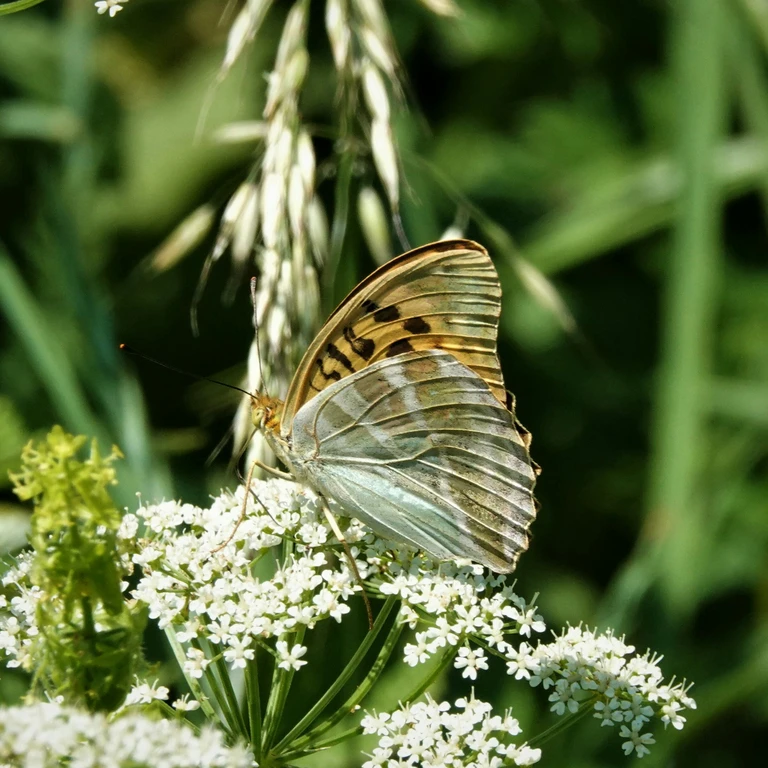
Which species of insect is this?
Argynnis paphia
